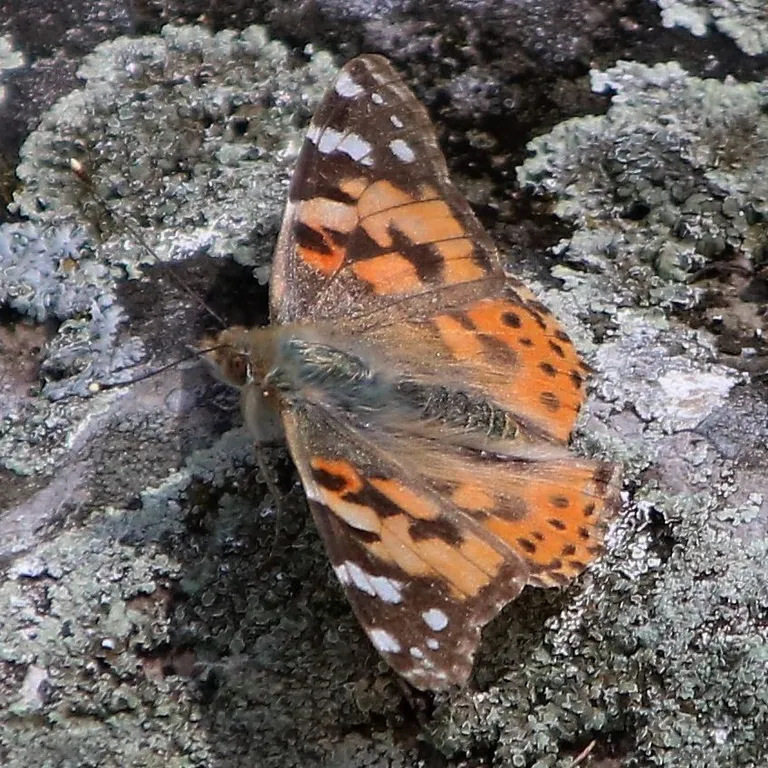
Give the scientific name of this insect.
Vanessa cardui
